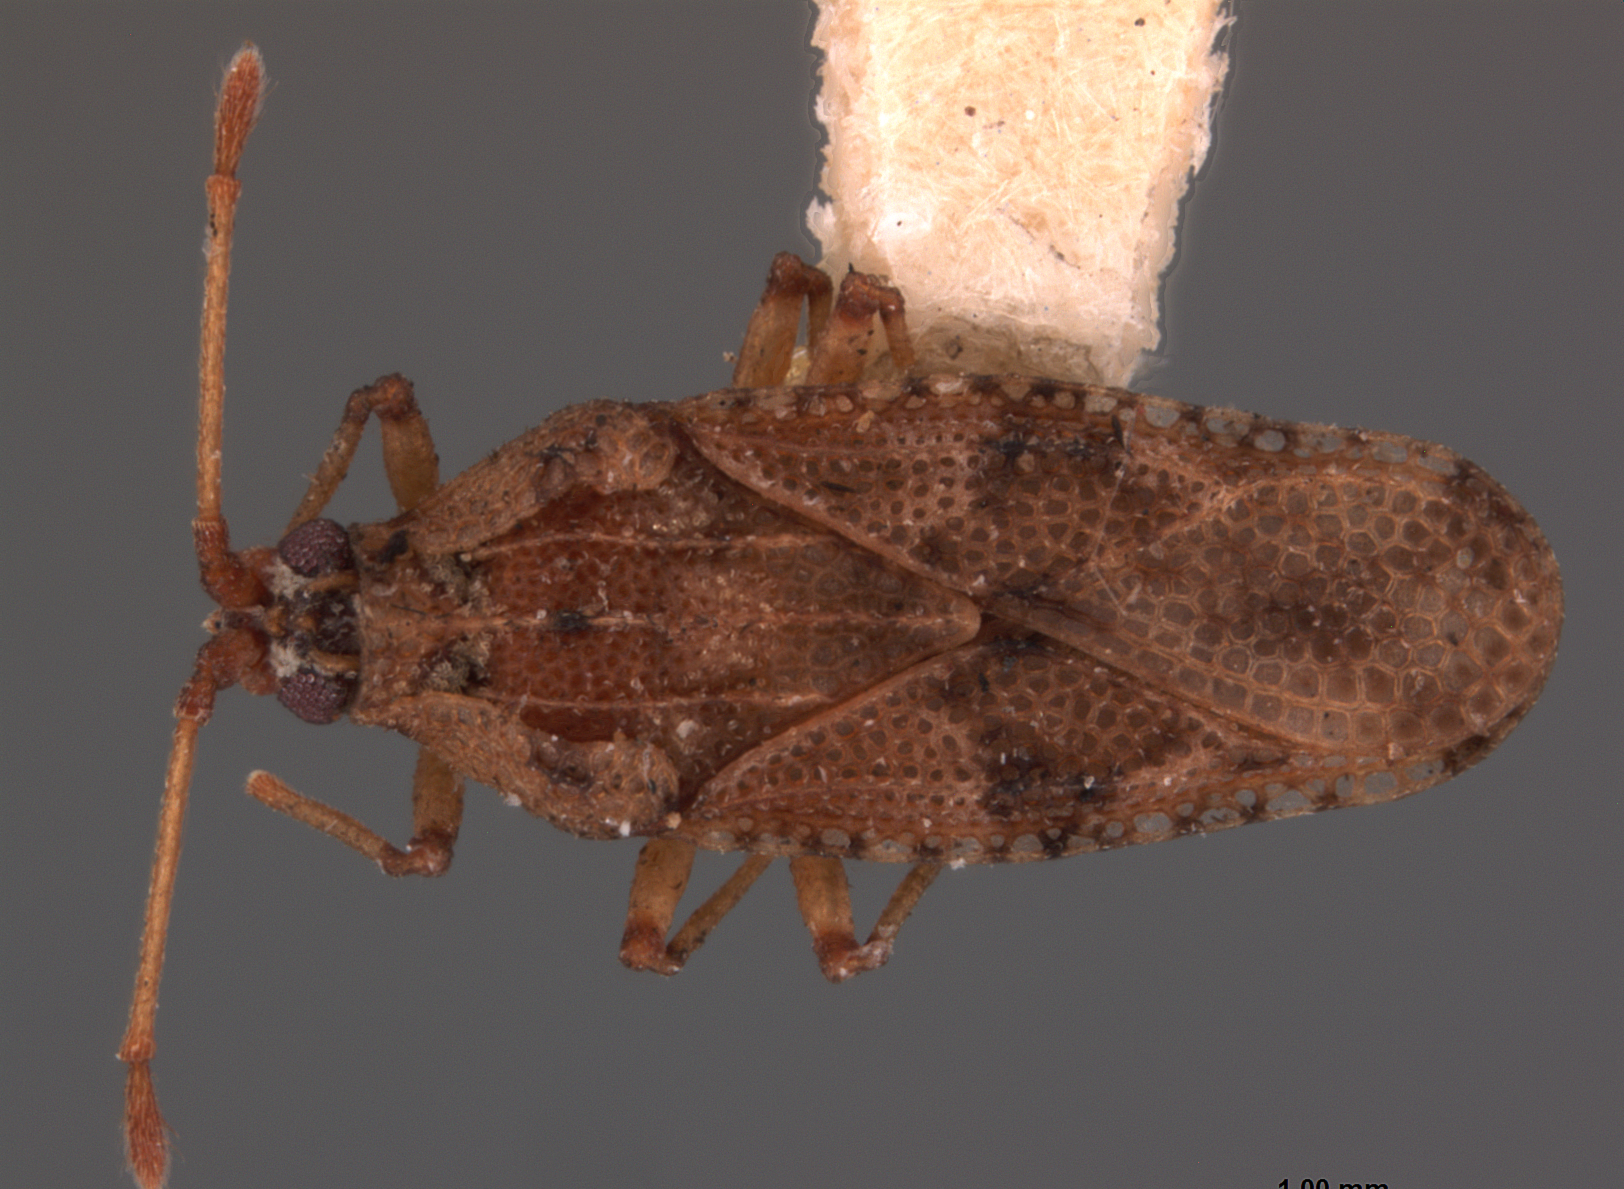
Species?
Trachypeplus chinensis
